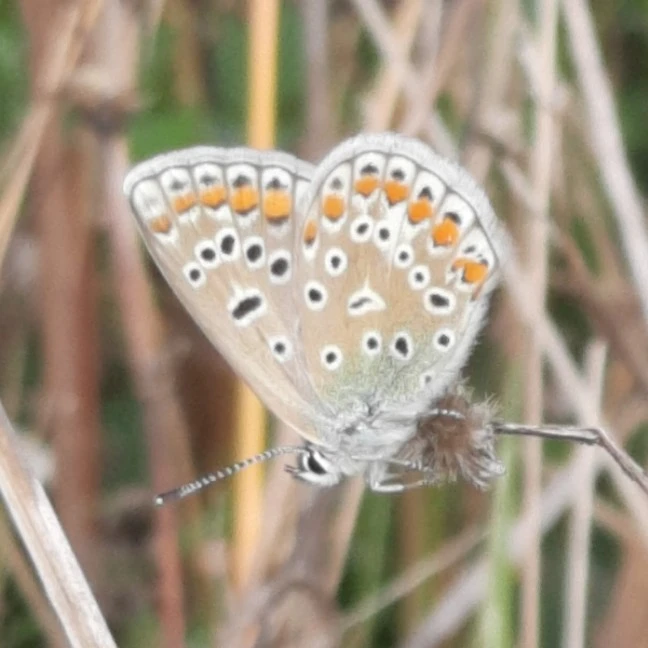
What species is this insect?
Polyommatus icarus
